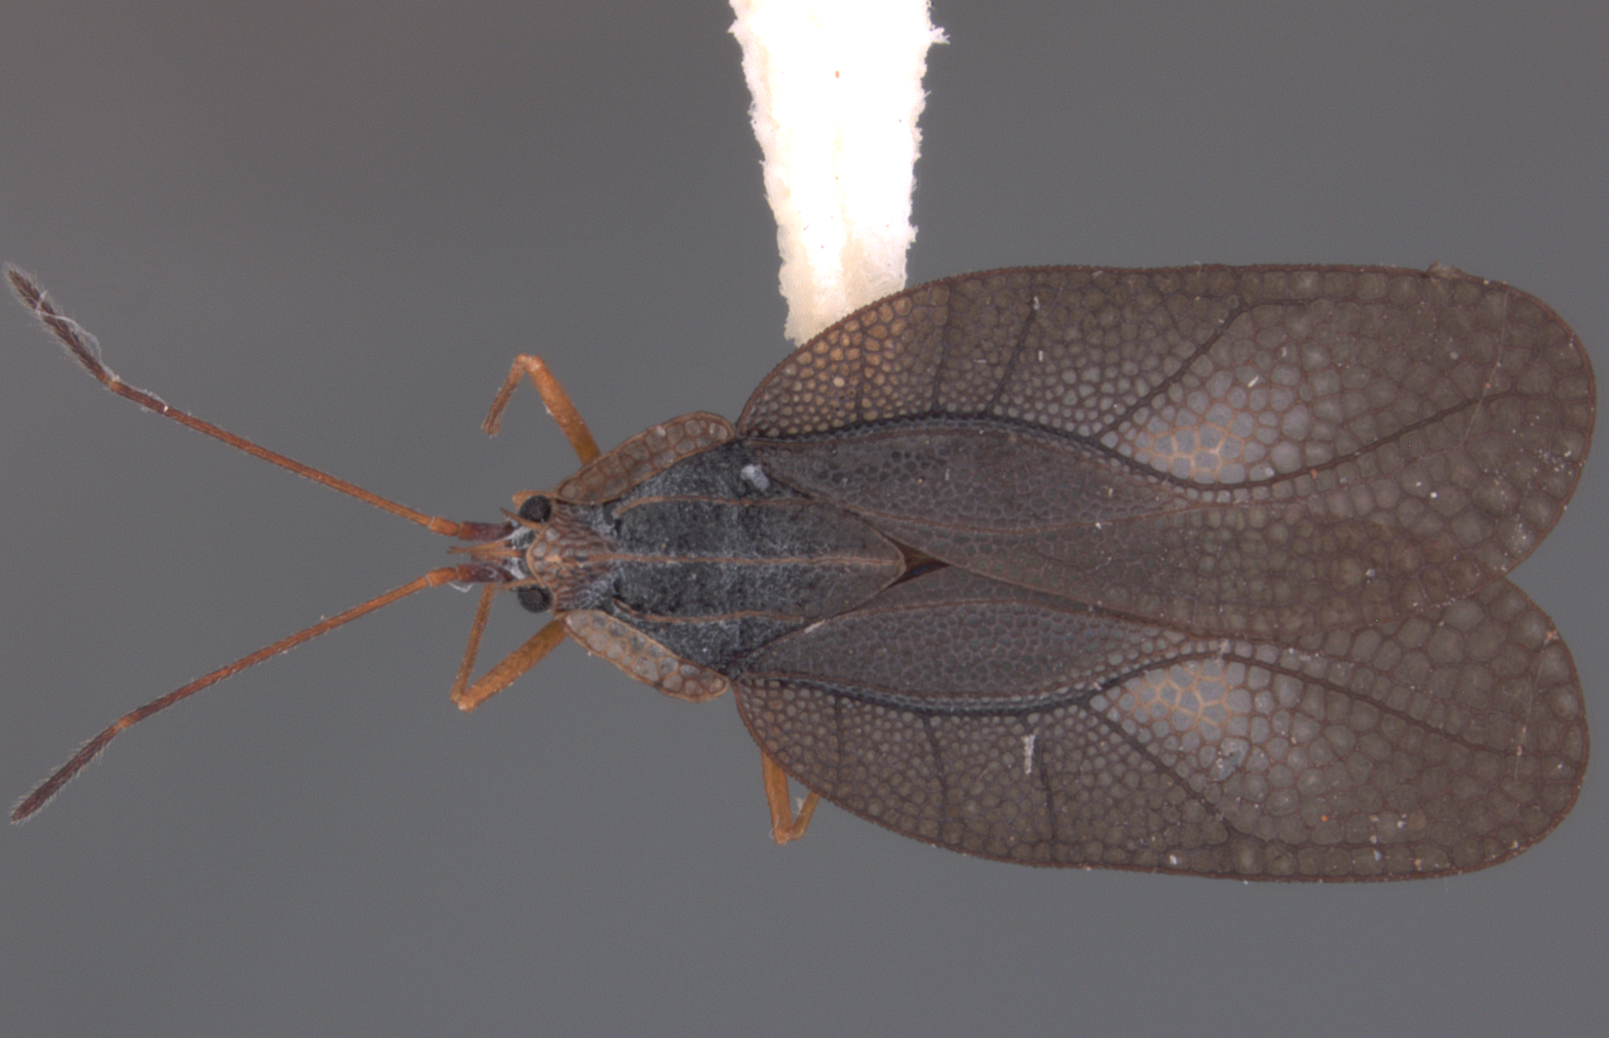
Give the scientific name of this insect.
Leptodictya nigrosis
